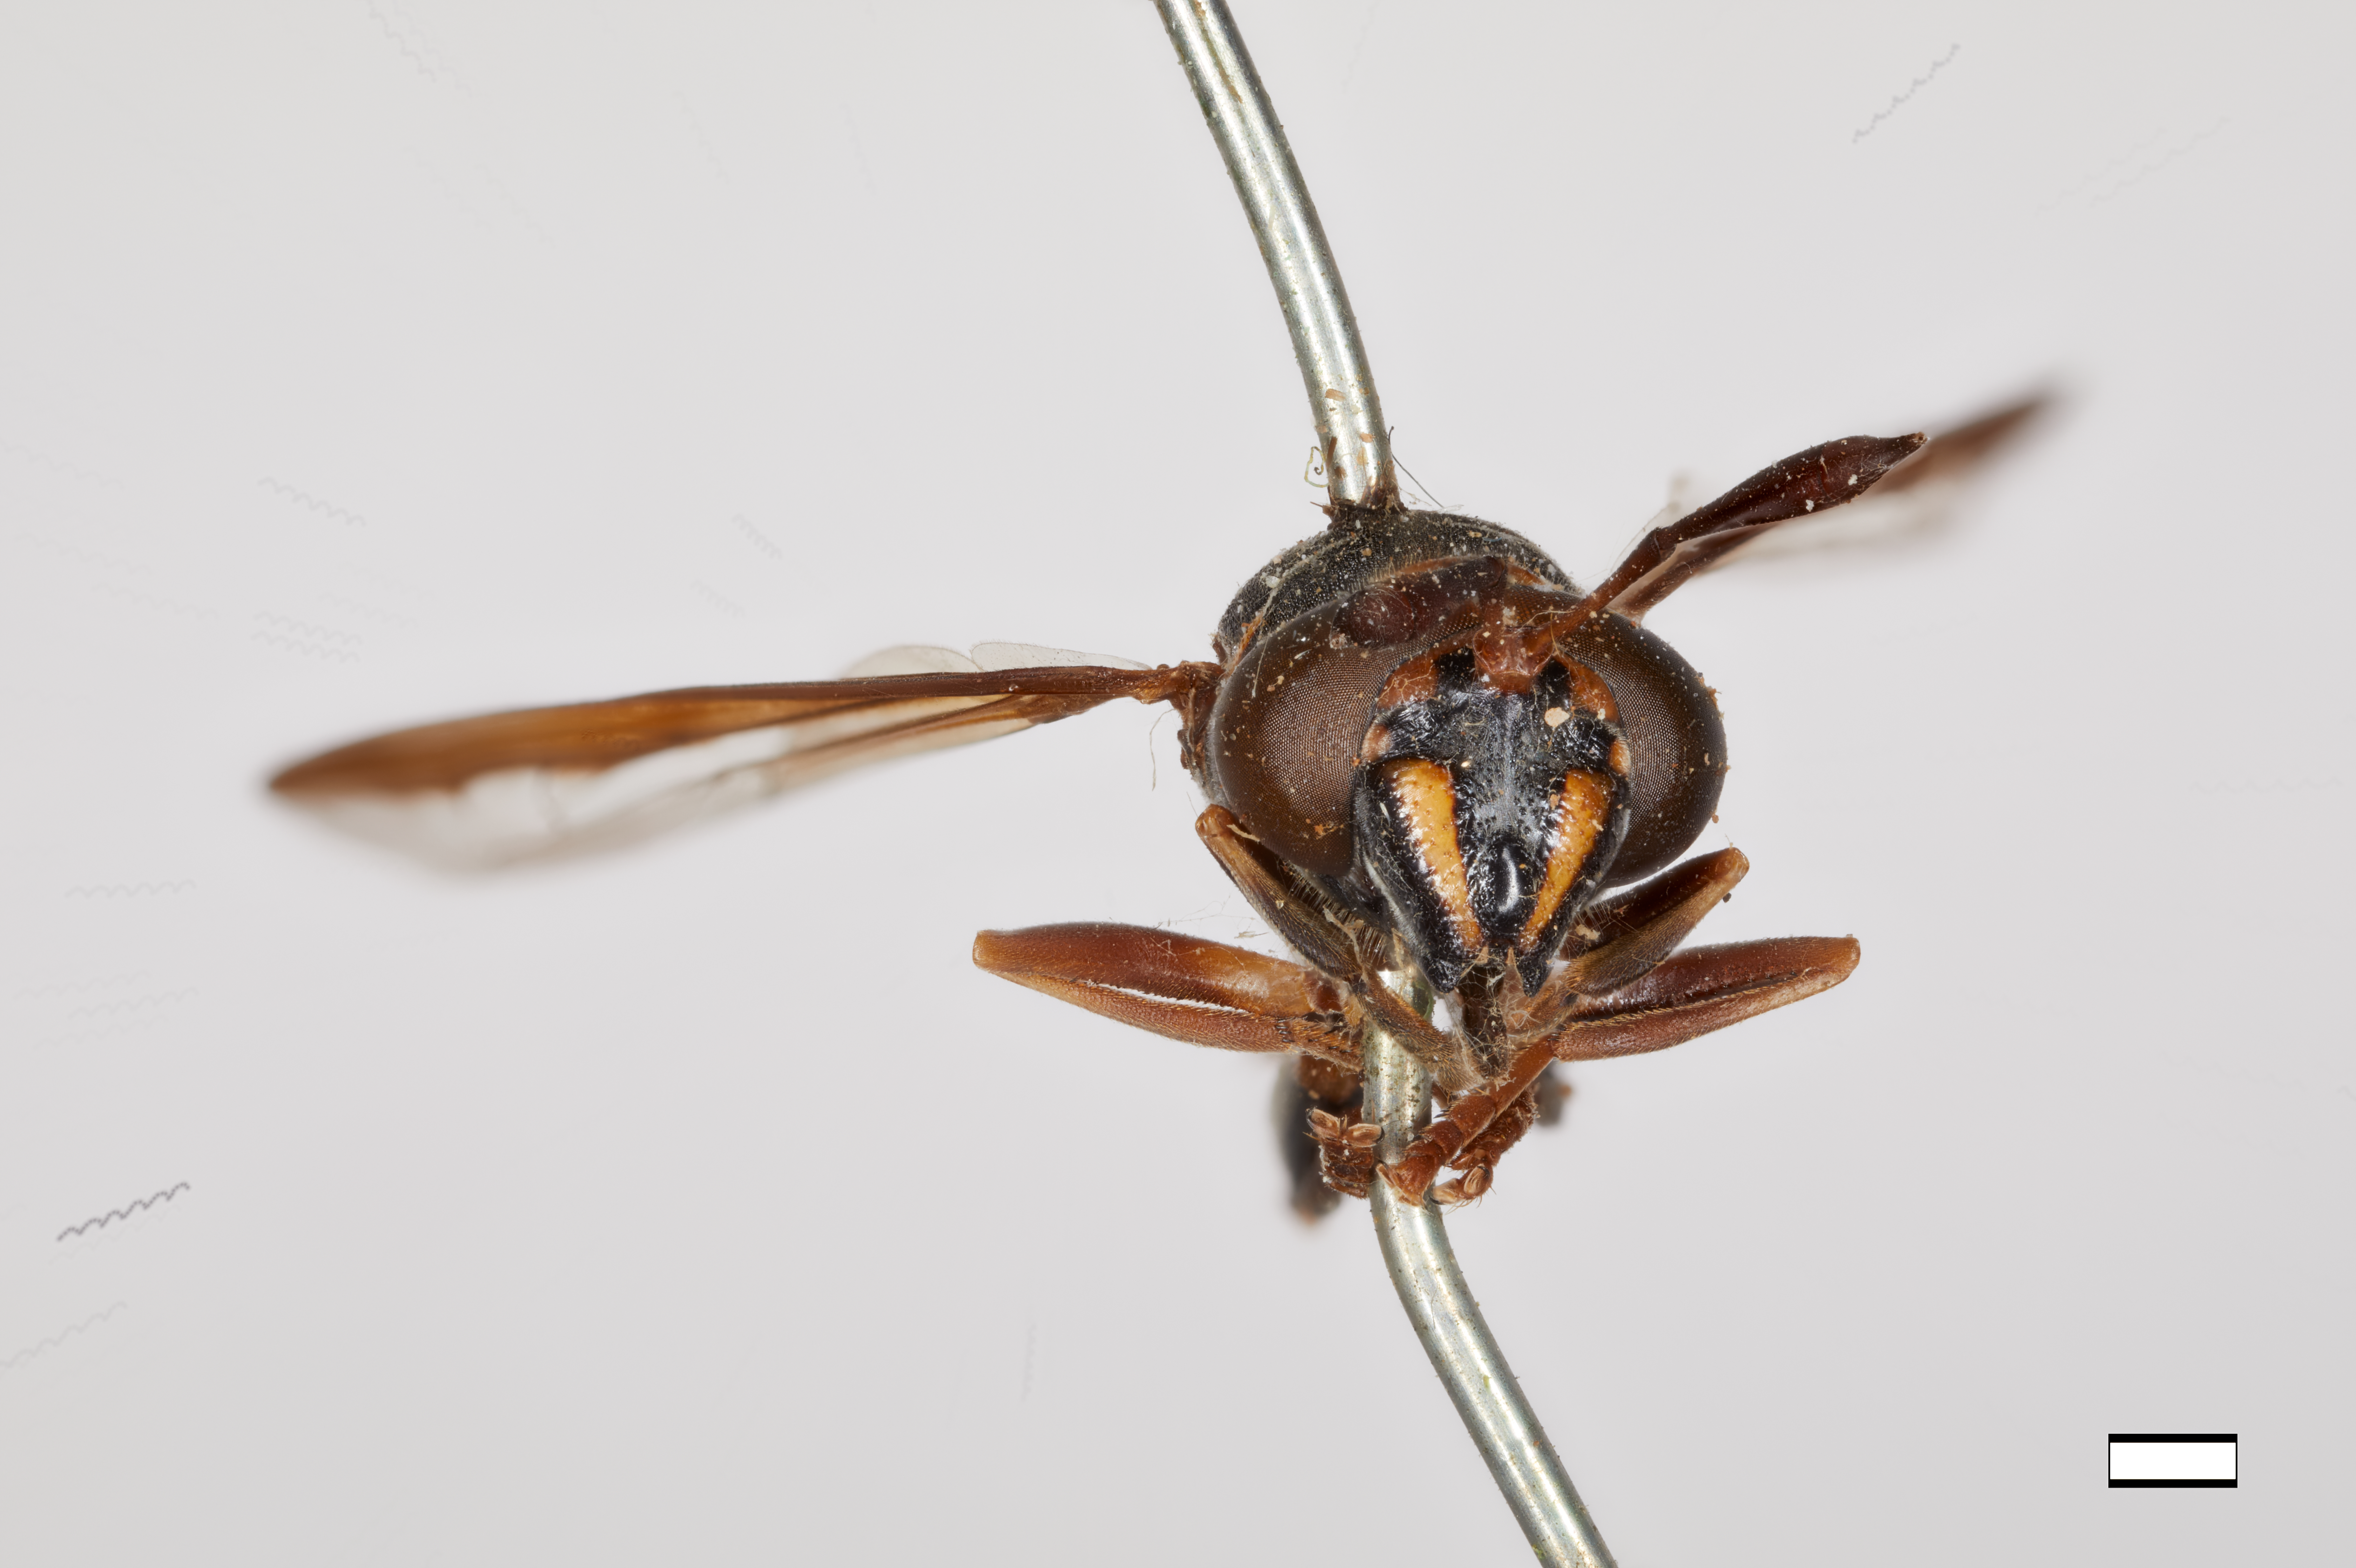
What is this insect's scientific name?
Ceria pedicellata
